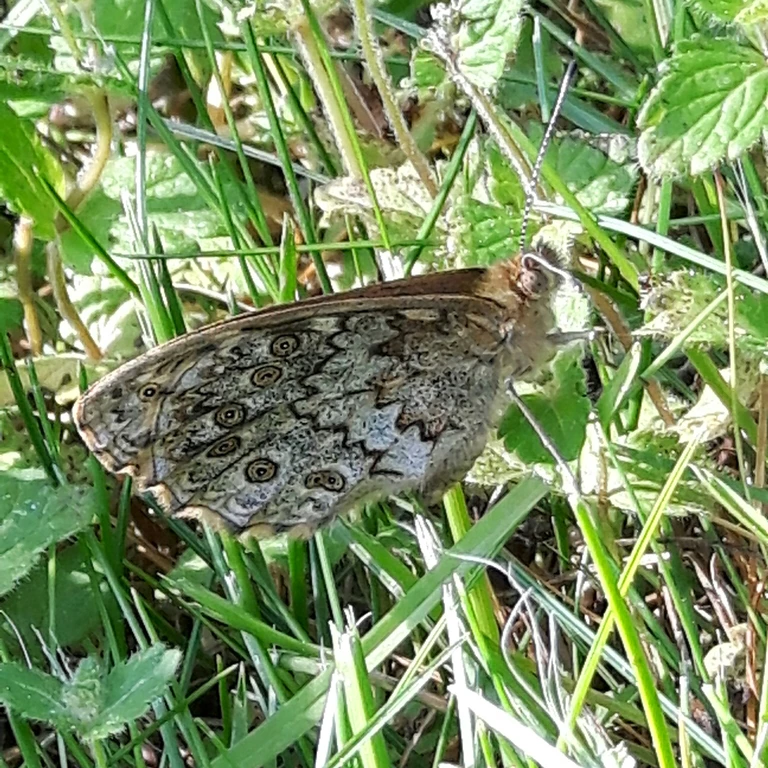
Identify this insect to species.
Lasiommata megera (also Pararge megera)
